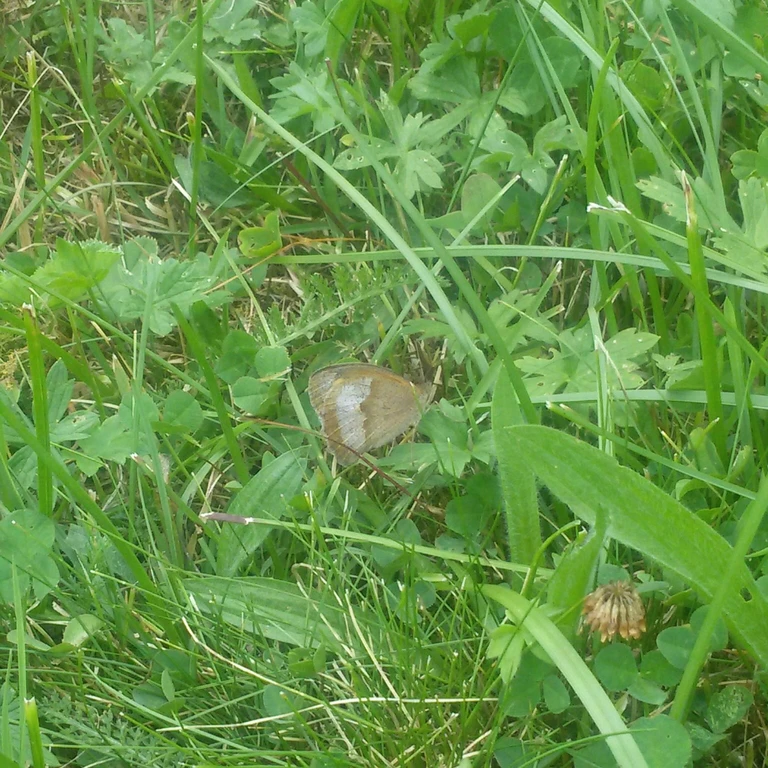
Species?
Maniola jurtina
